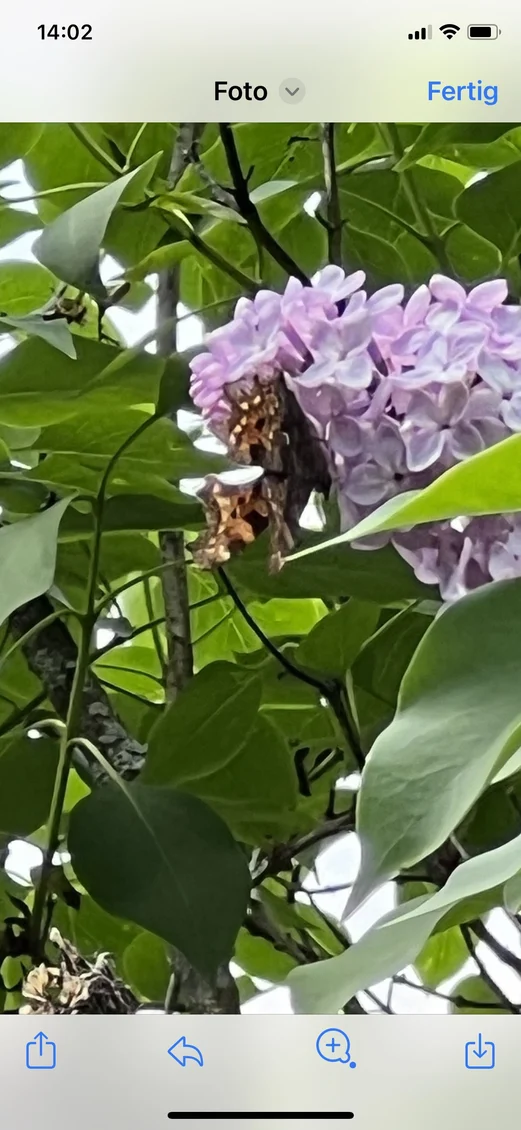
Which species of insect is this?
Polygonia c-album
